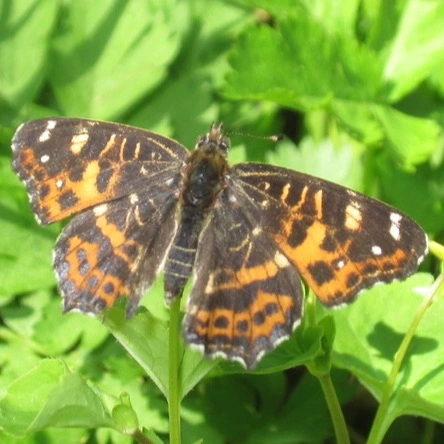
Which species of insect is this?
Araschnia levana
